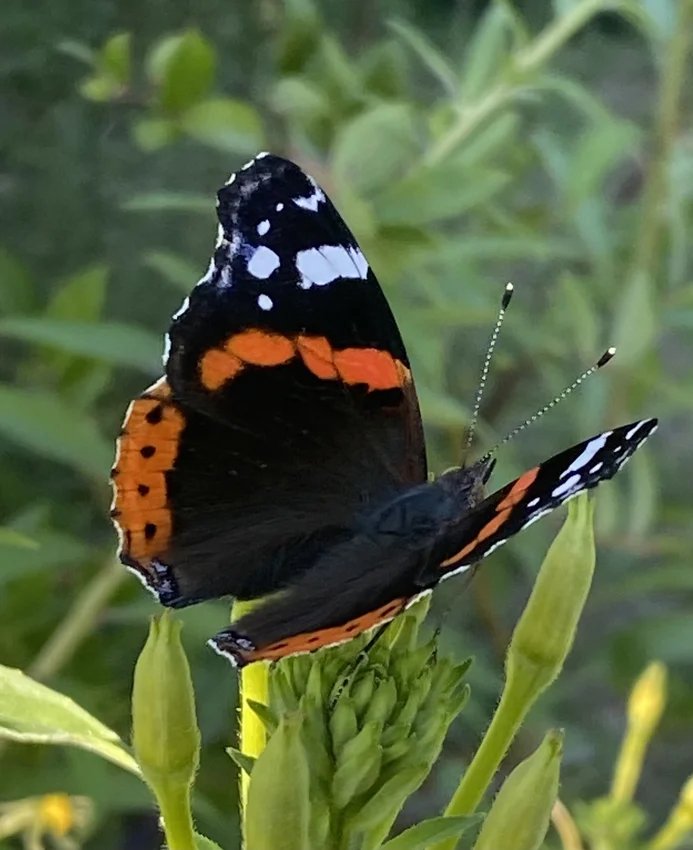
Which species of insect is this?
Vanessa atalanta
